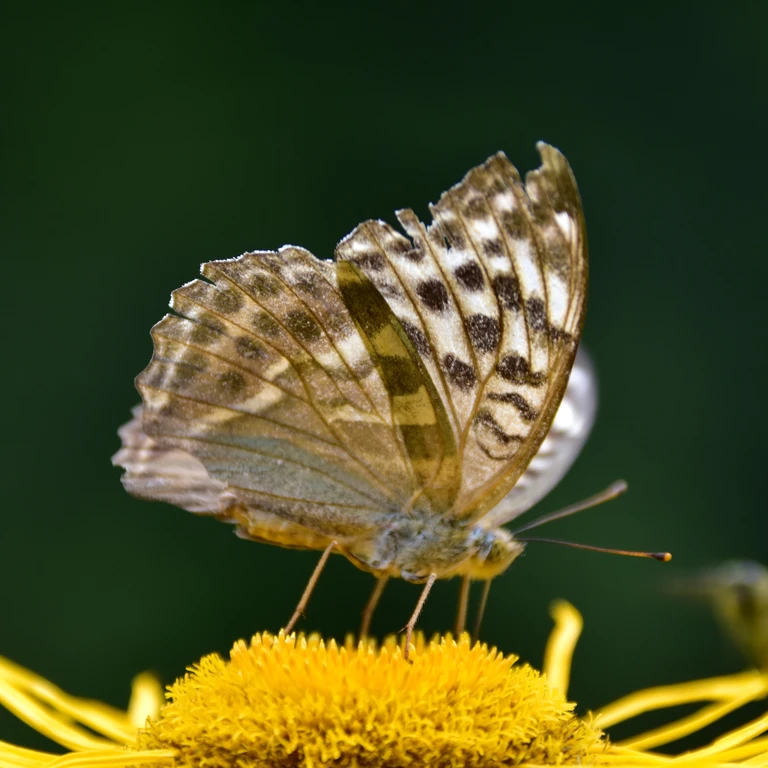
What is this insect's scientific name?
Argynnis paphia
